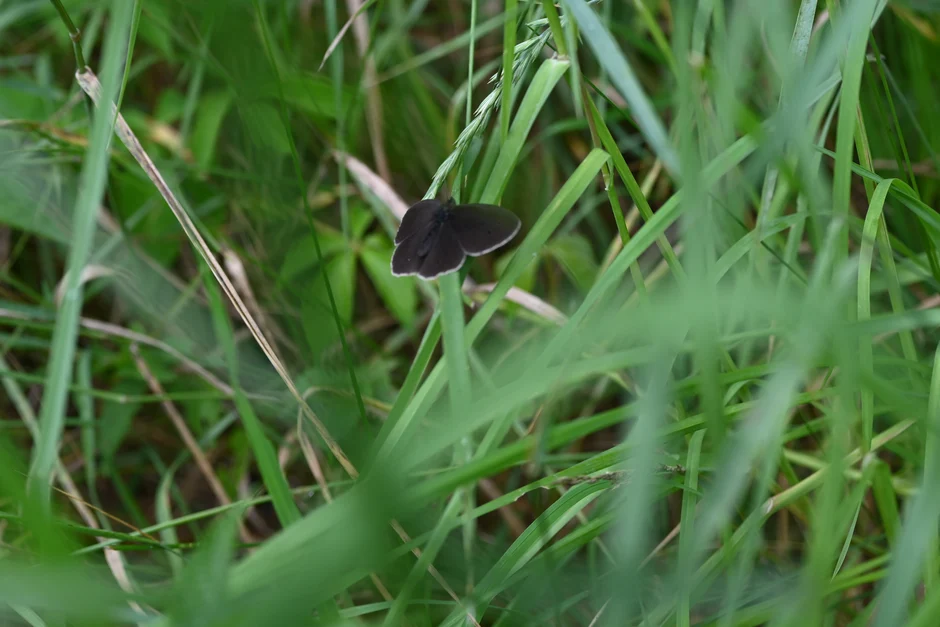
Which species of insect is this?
Aphantopus hyperantus
